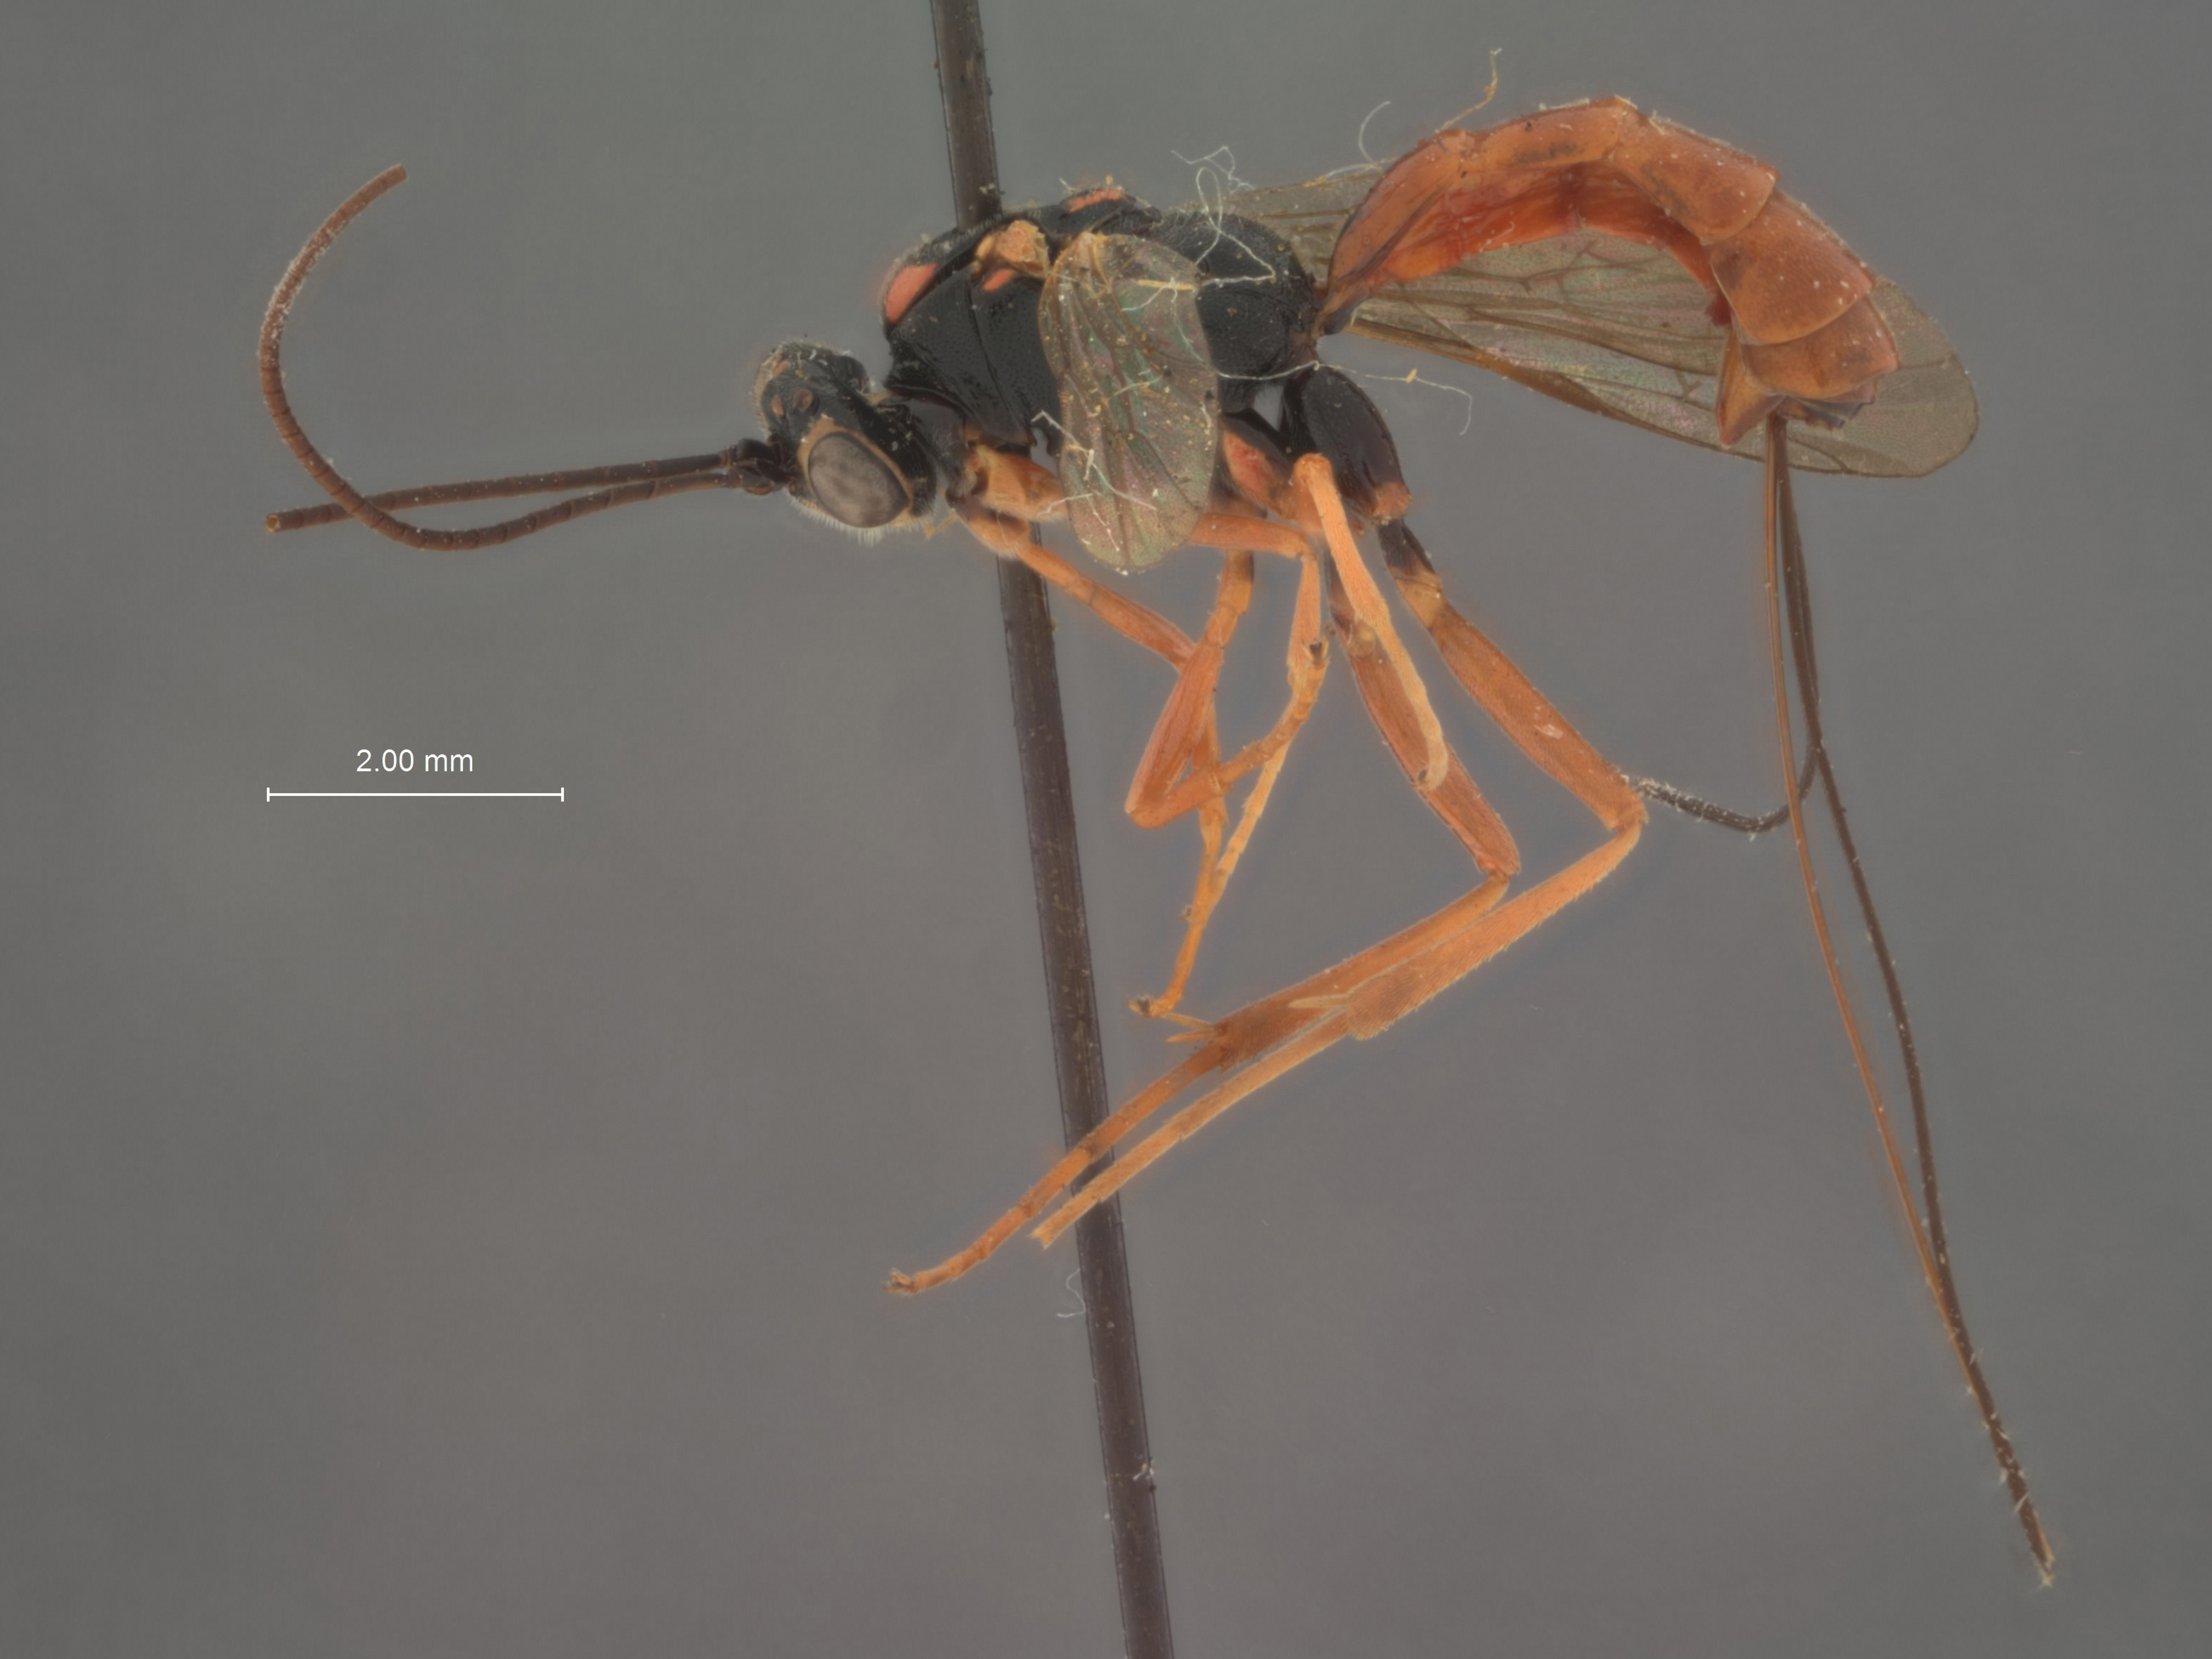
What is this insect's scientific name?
Syzeuctus epischiniae
